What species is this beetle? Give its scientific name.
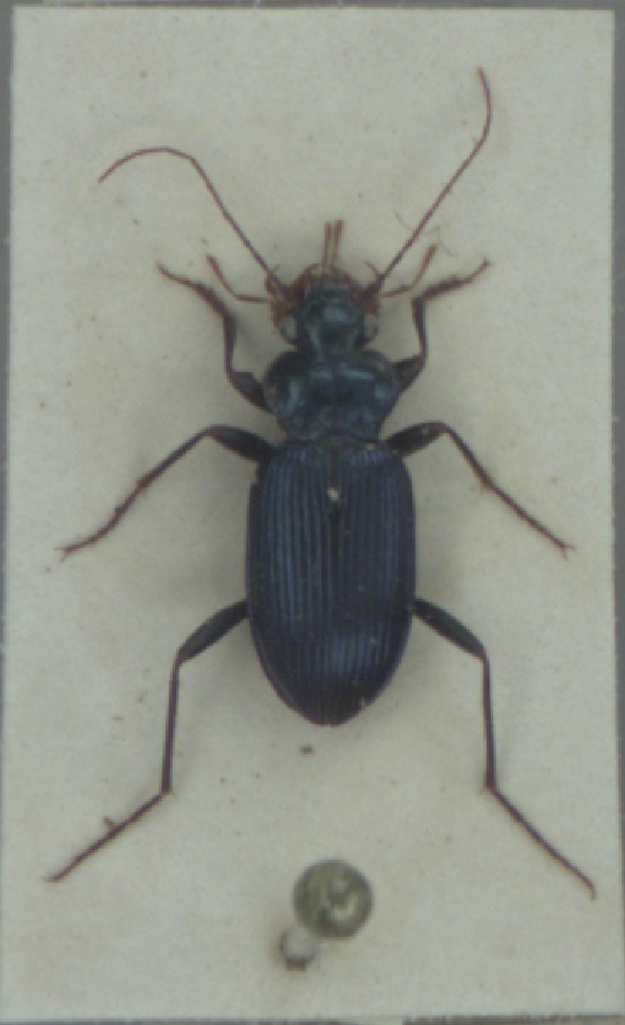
Leistus spinibarbis
